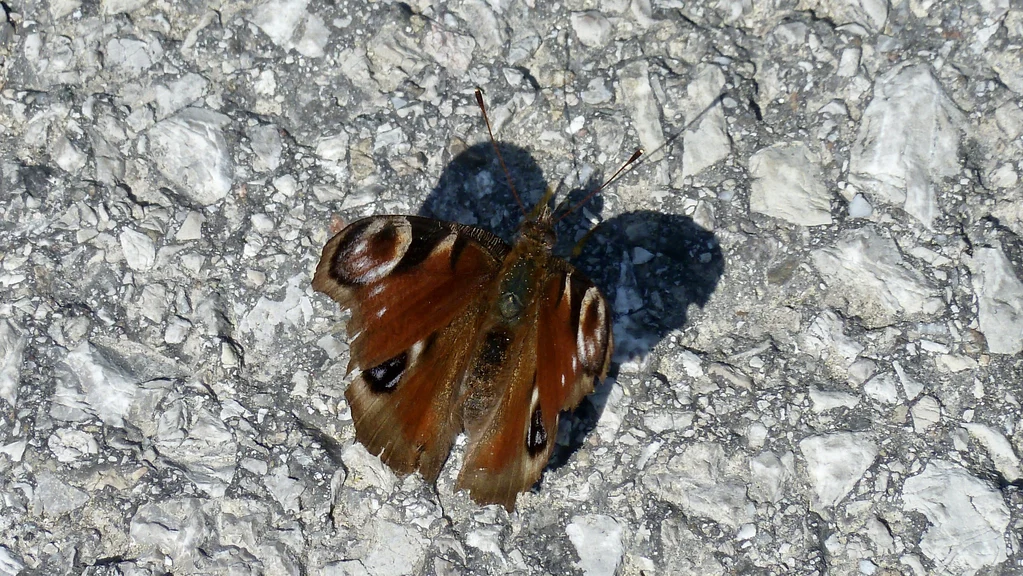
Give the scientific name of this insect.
Aglais io
